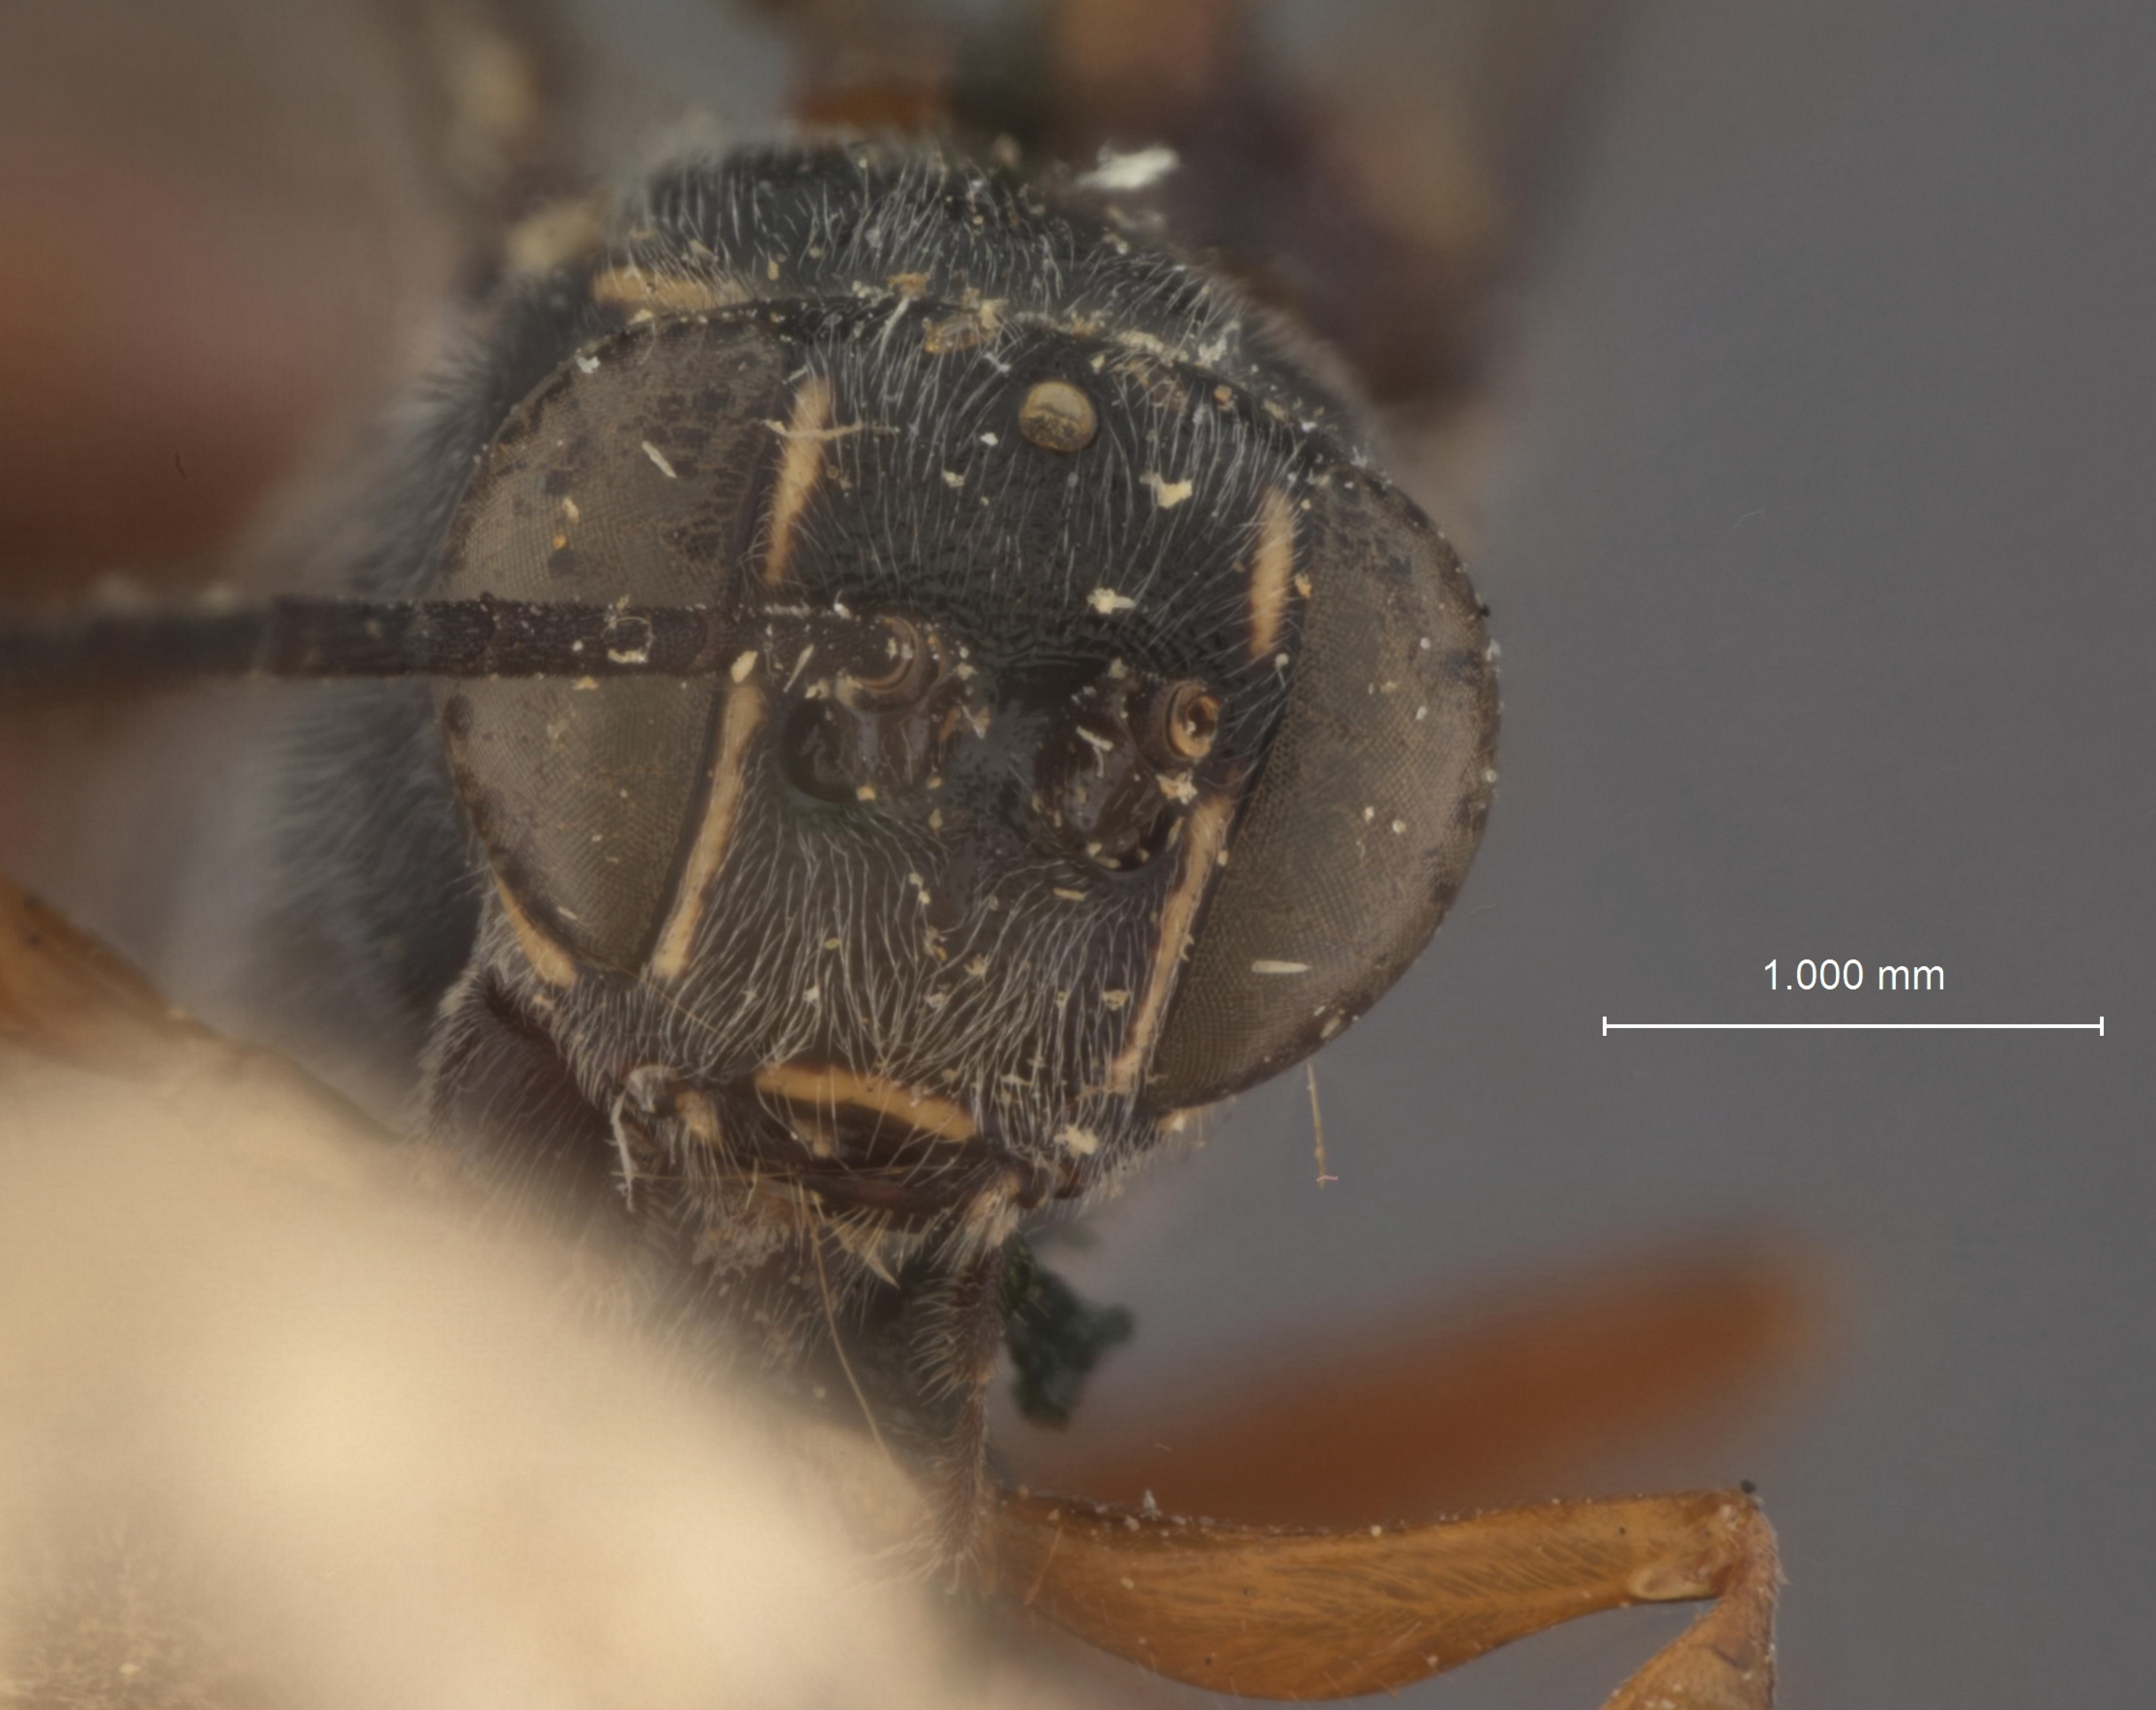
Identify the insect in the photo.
Cryptus alamedensis
